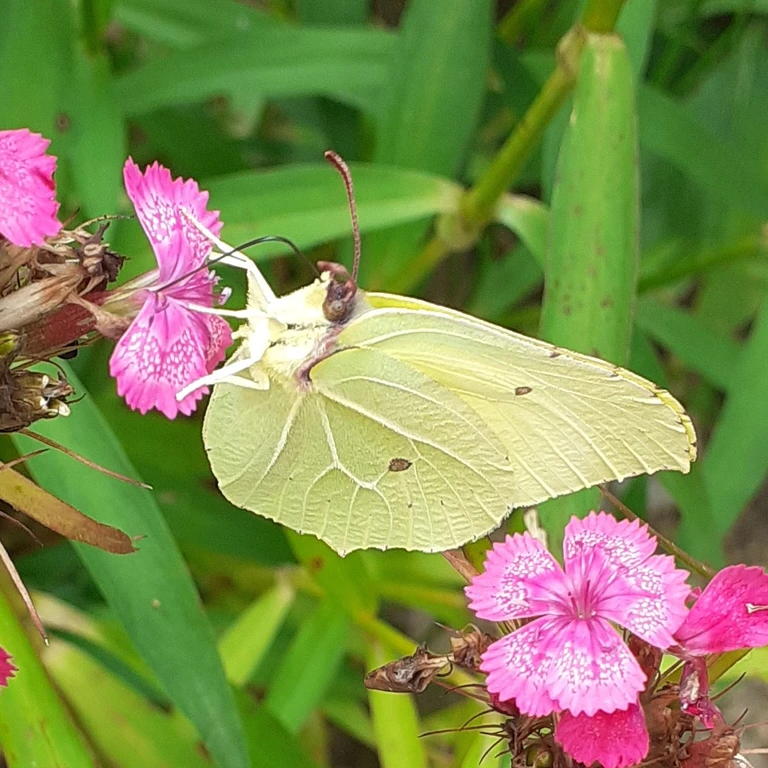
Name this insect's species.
Gonepteryx rhamni
